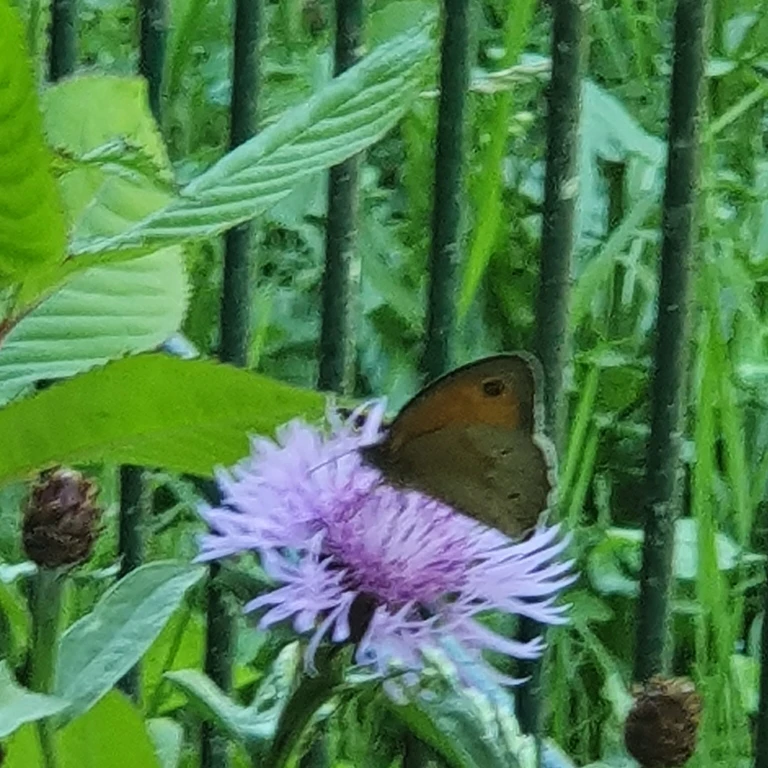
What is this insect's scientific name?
Maniola jurtina
